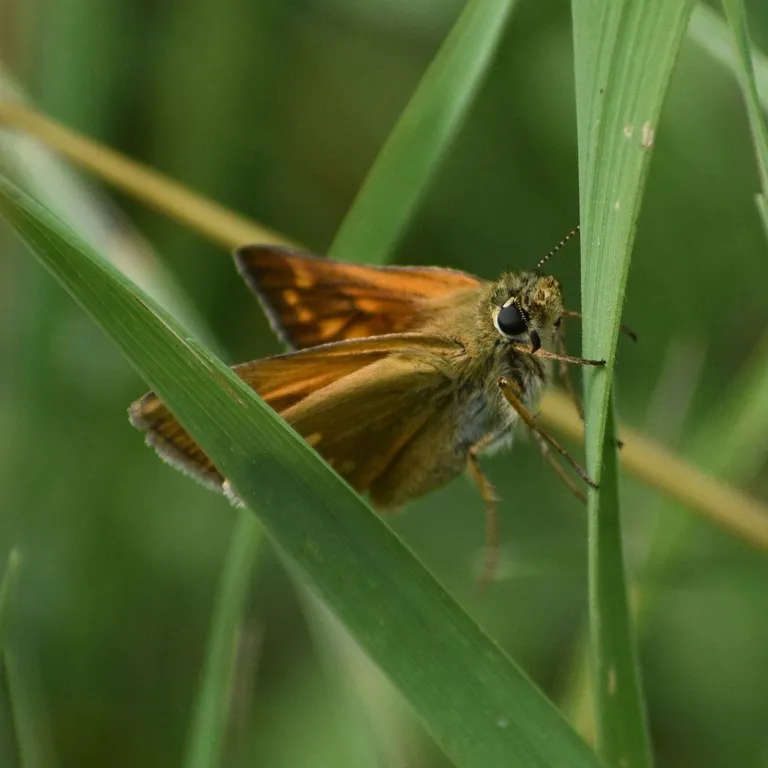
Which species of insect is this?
Ochlodes sylvanus (also Ochlodes venata)
